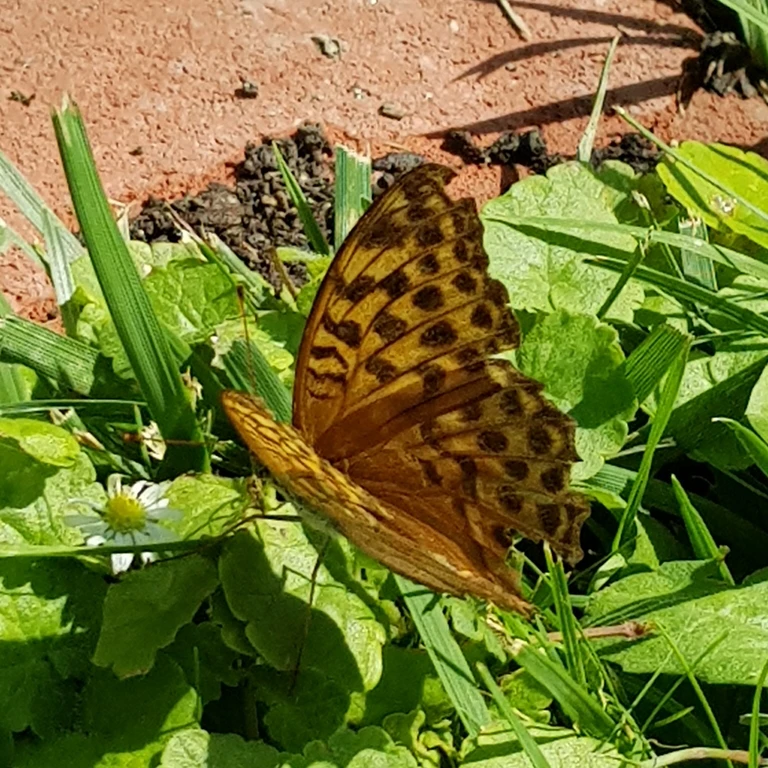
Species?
Argynnis paphia
